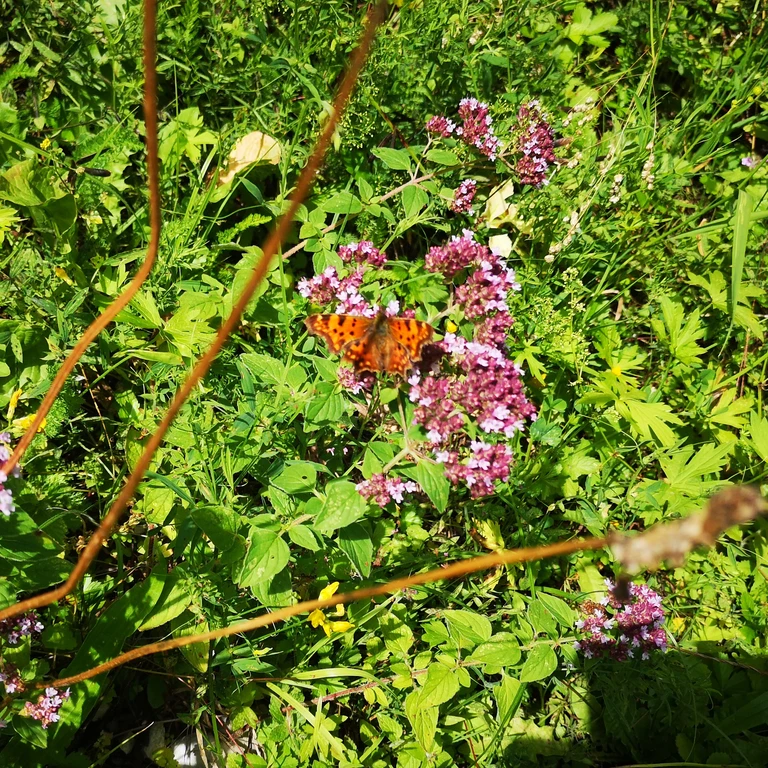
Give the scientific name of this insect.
Polygonia c-album
